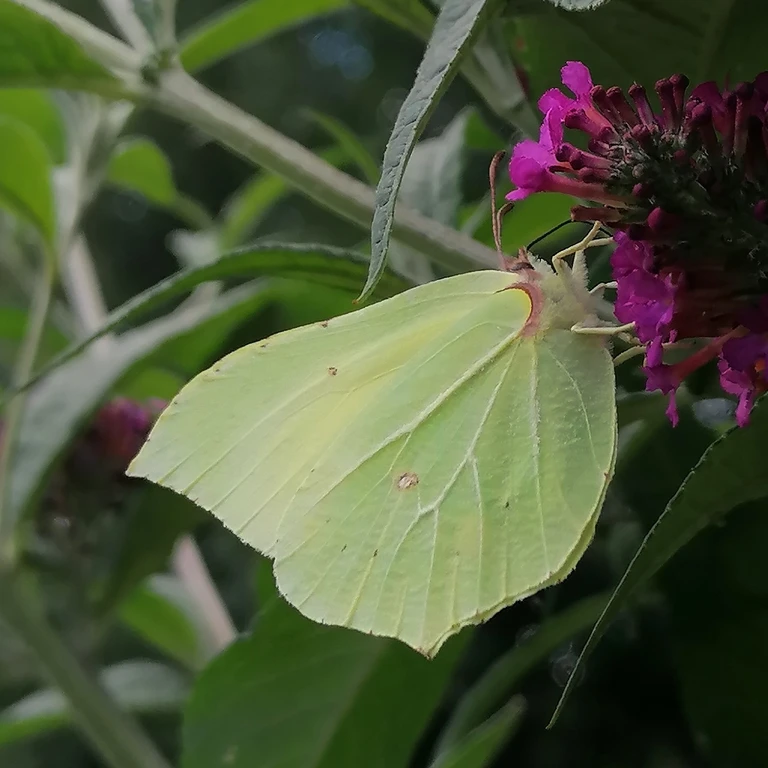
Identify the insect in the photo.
Gonepteryx rhamni
